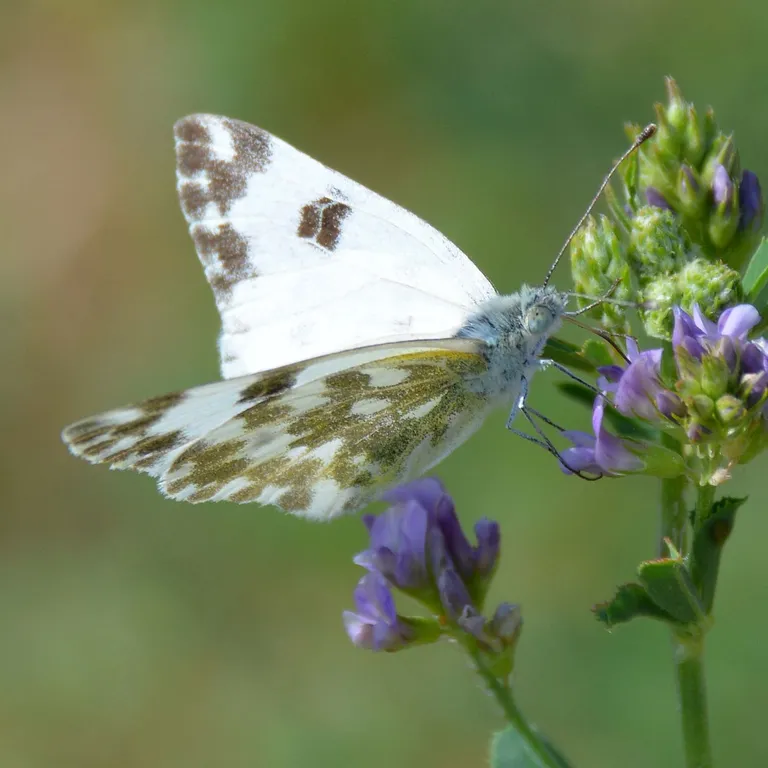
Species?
Pontia edusa
